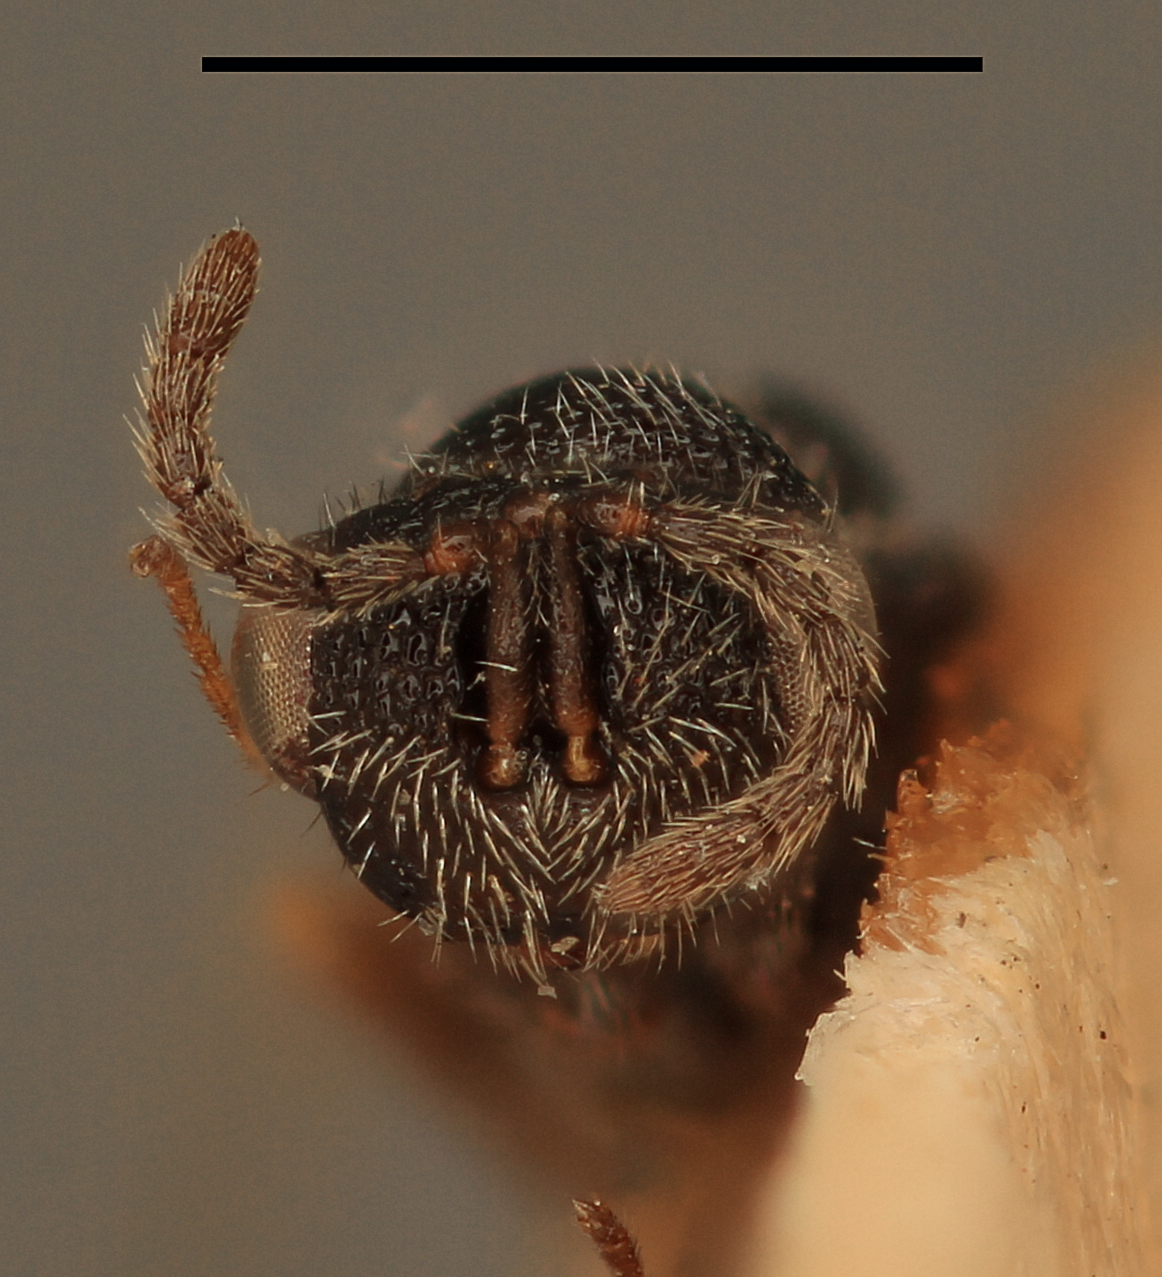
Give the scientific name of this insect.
Eurytoma spina
